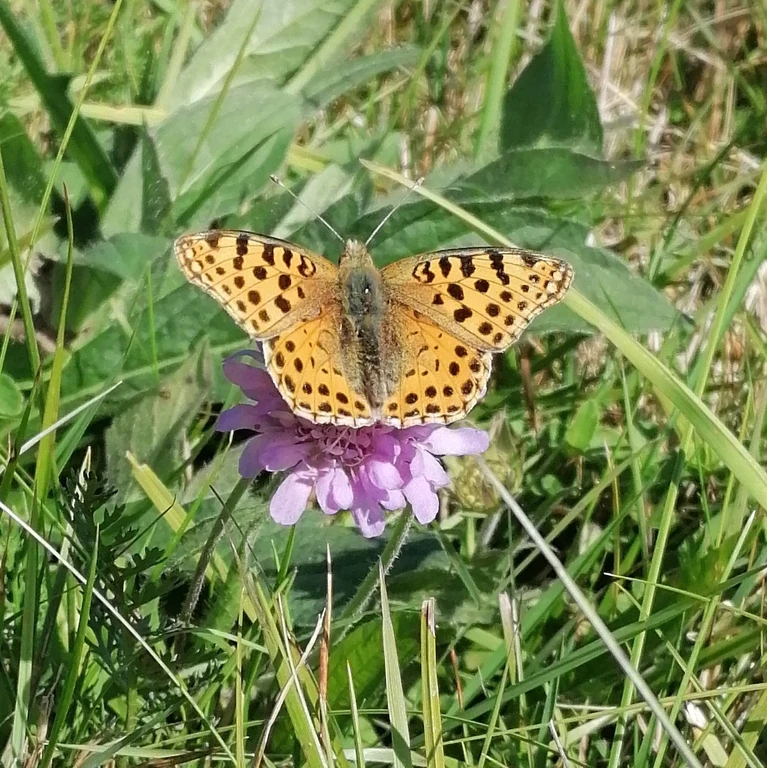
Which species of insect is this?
Issoria lathonia
